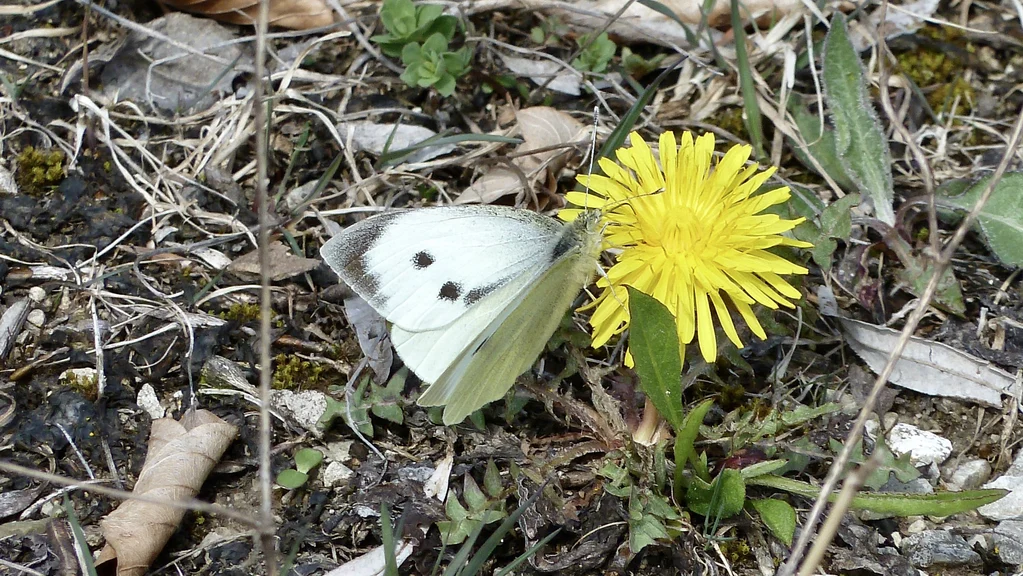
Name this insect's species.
Pieris brassicae
